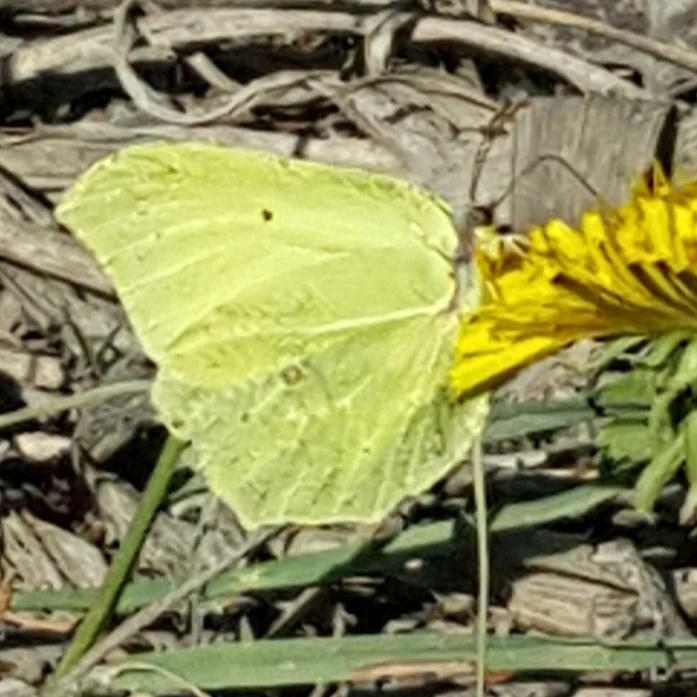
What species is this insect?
Gonepteryx rhamni
